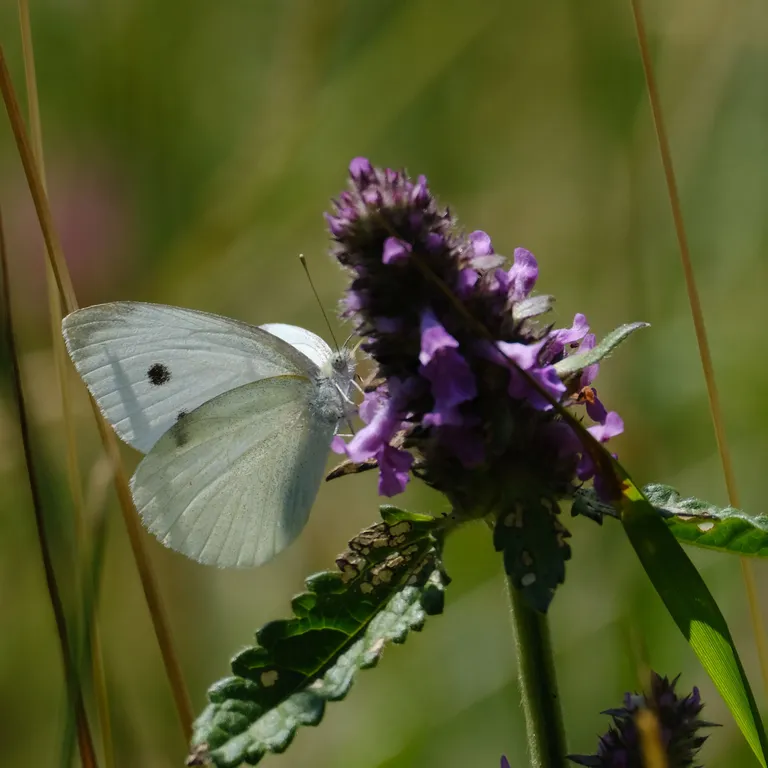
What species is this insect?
Pieris rapae
